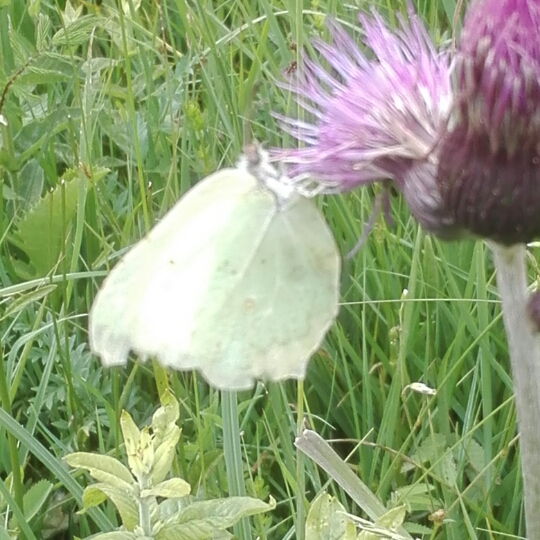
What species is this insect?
Gonepteryx rhamni
